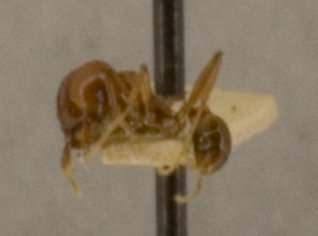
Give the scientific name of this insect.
Pheidole hecate
